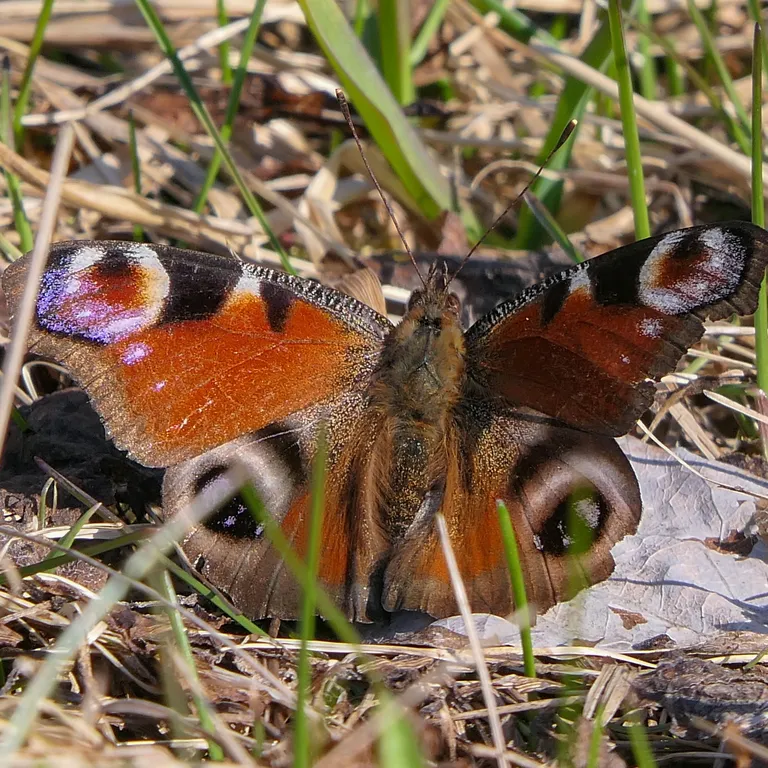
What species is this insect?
Aglais io
